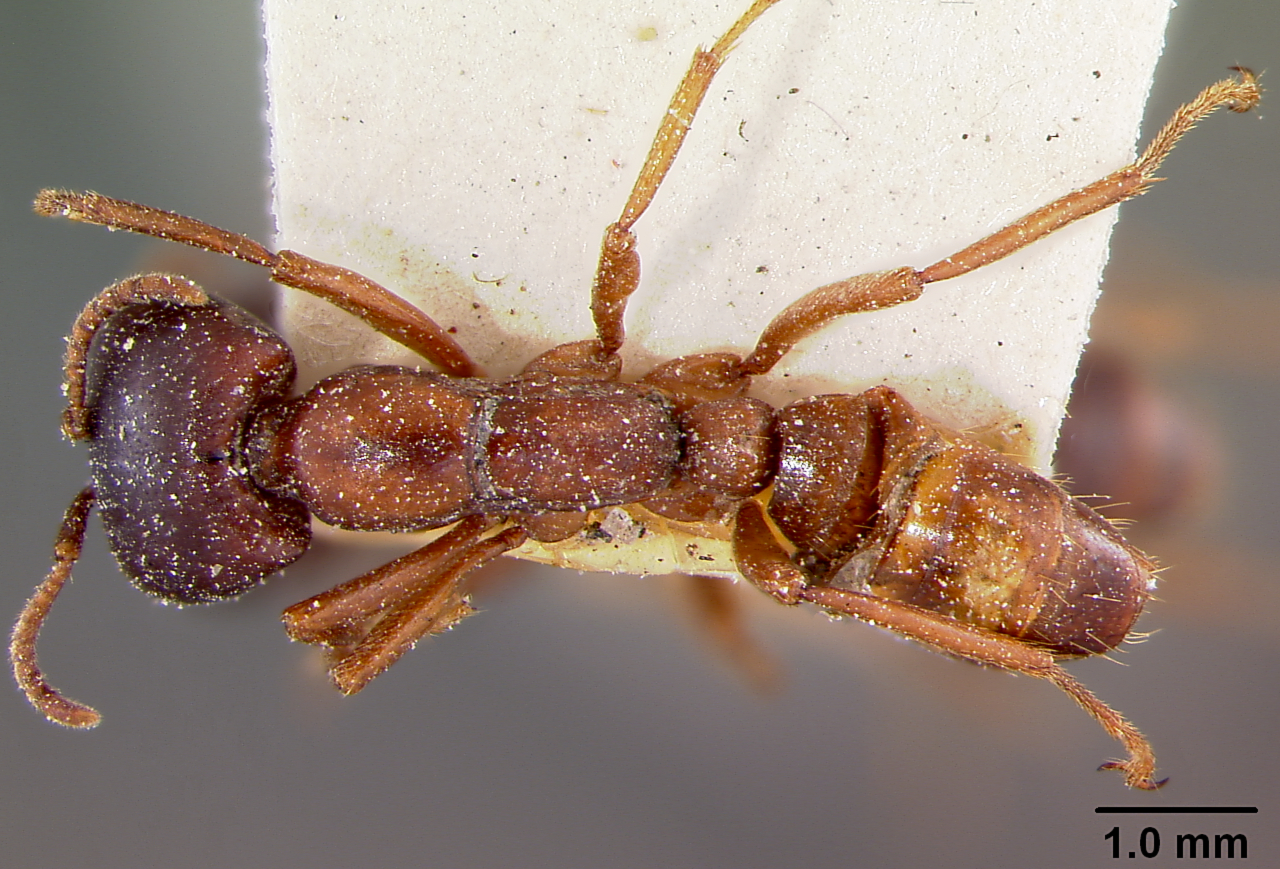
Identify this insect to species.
Dorylus kohli
